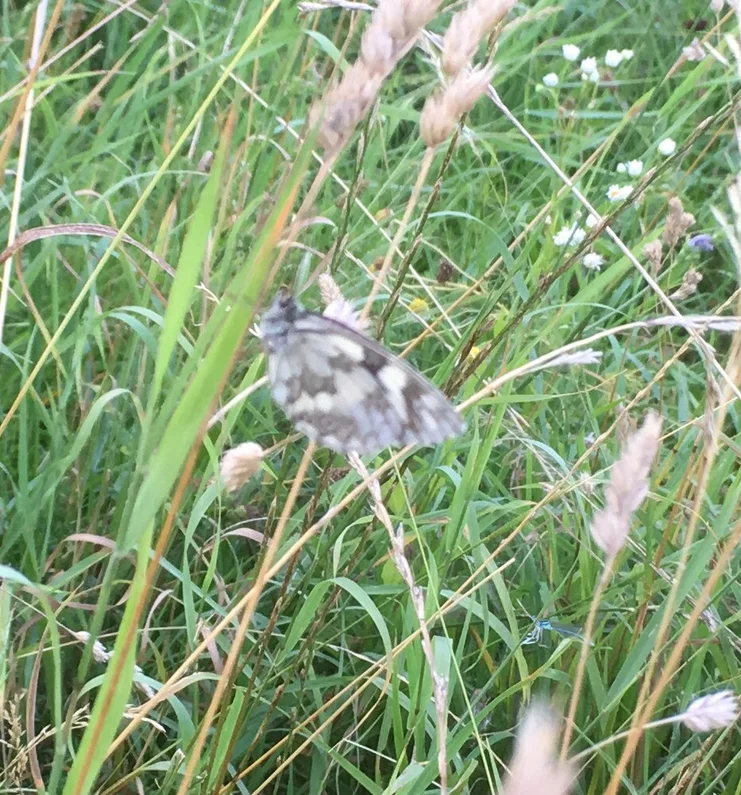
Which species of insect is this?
Melanargia galathea
